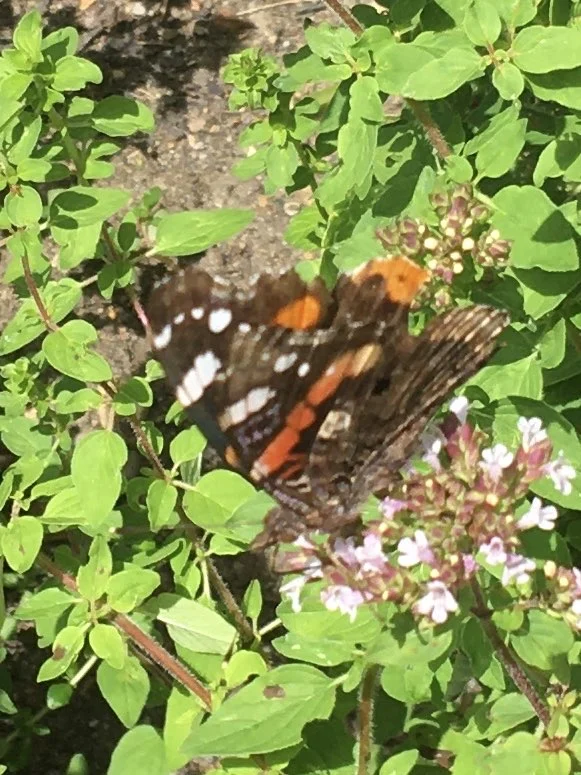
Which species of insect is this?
Vanessa atalanta
